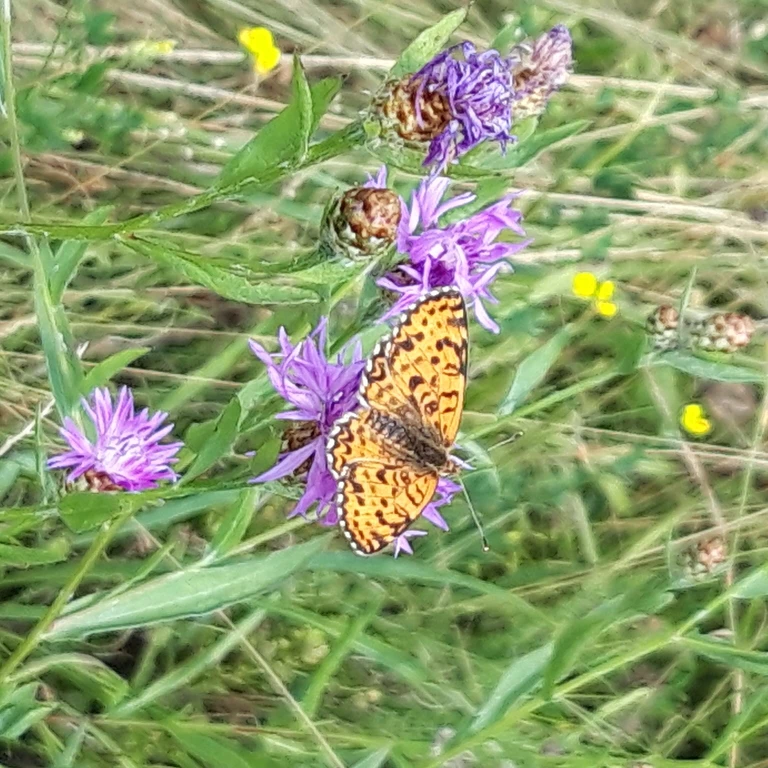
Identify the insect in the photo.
Melitaea didyma
